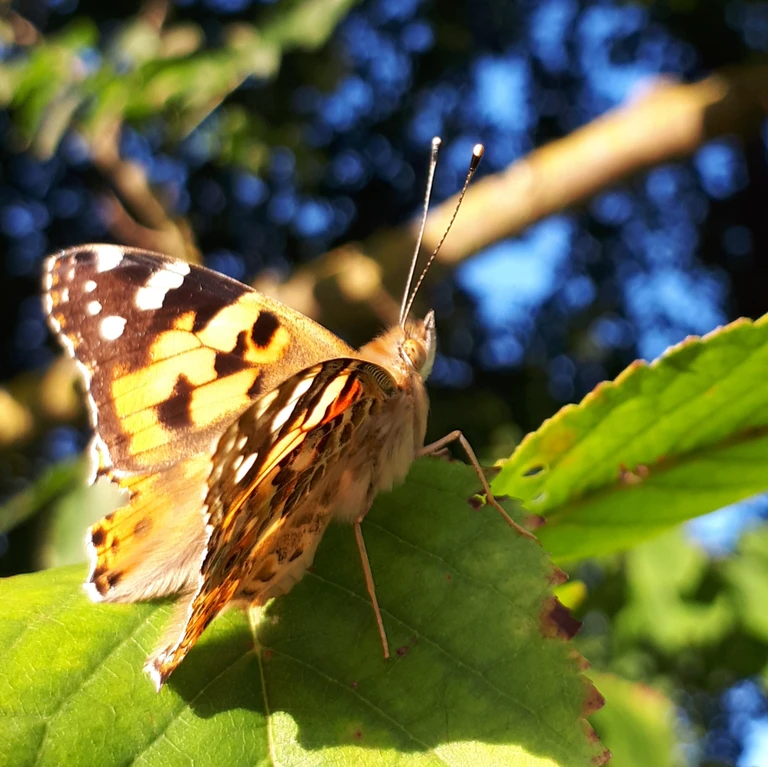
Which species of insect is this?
Vanessa cardui
